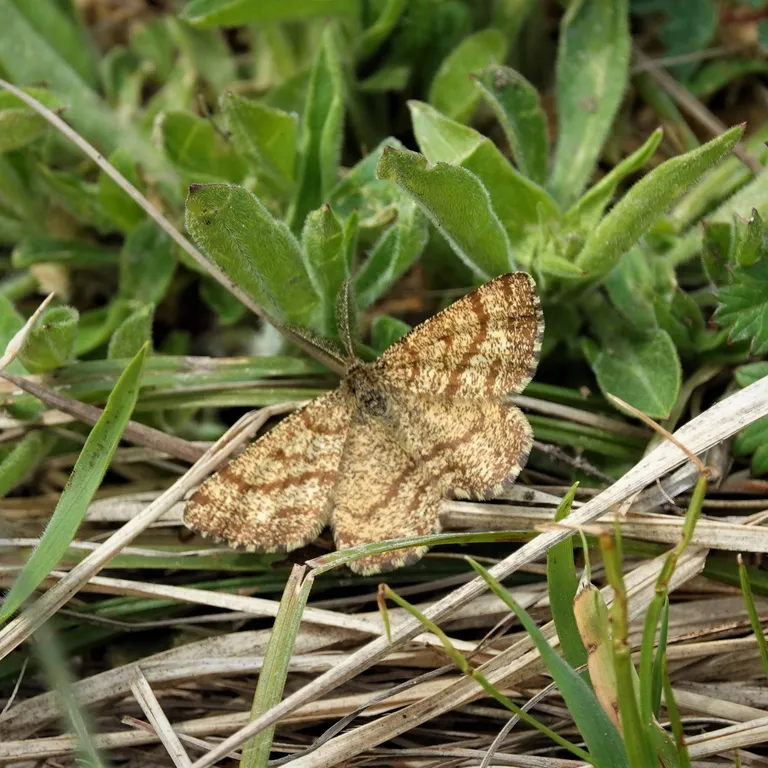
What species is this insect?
Ematurga atomaria
